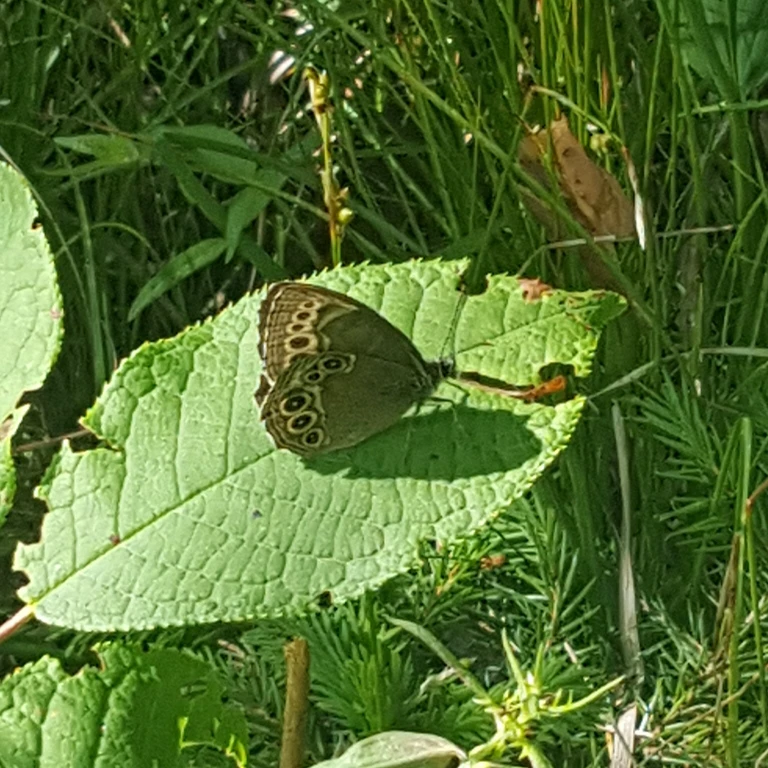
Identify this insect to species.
Lopinga achine (also Pararge achine)
